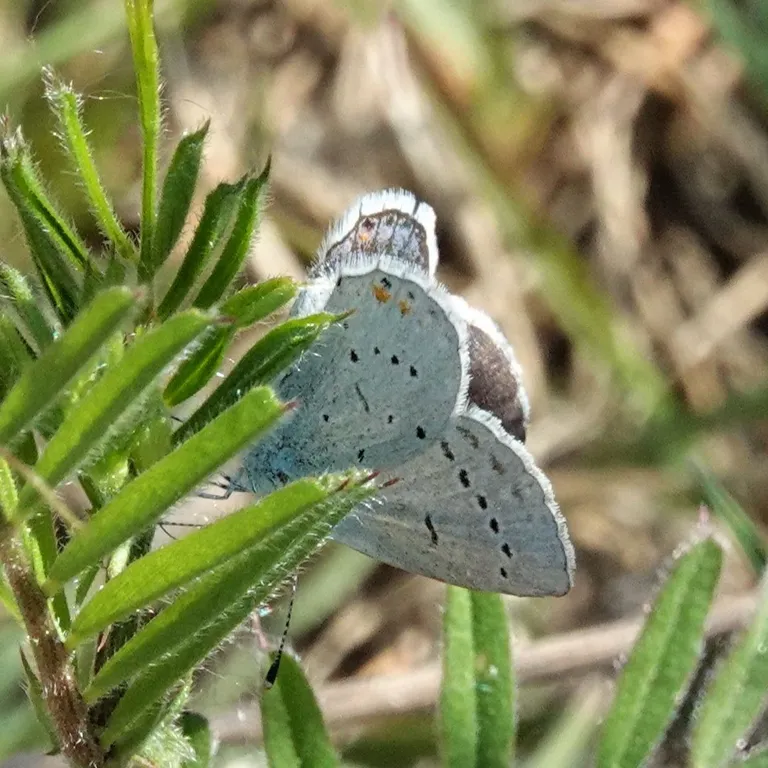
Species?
Cupido argiades (also Elkalyce argiades)
